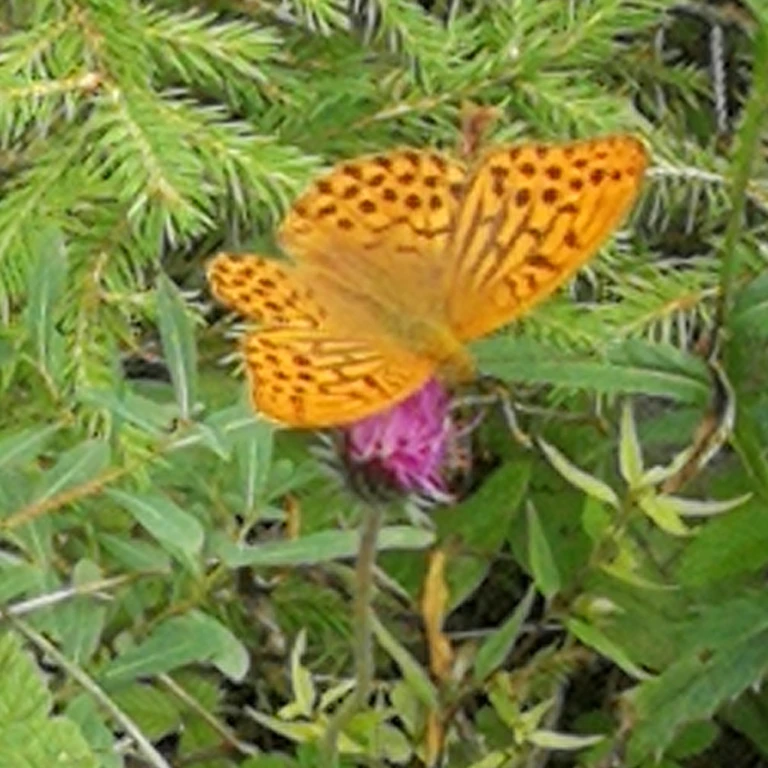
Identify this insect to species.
Argynnis paphia
